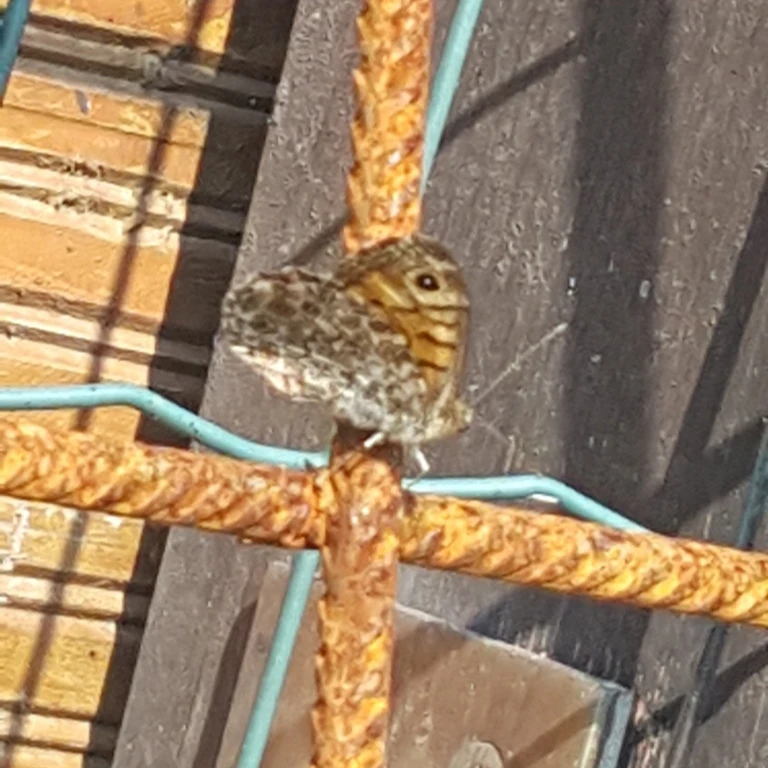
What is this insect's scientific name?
Lasiommata megera (also Pararge megera)
